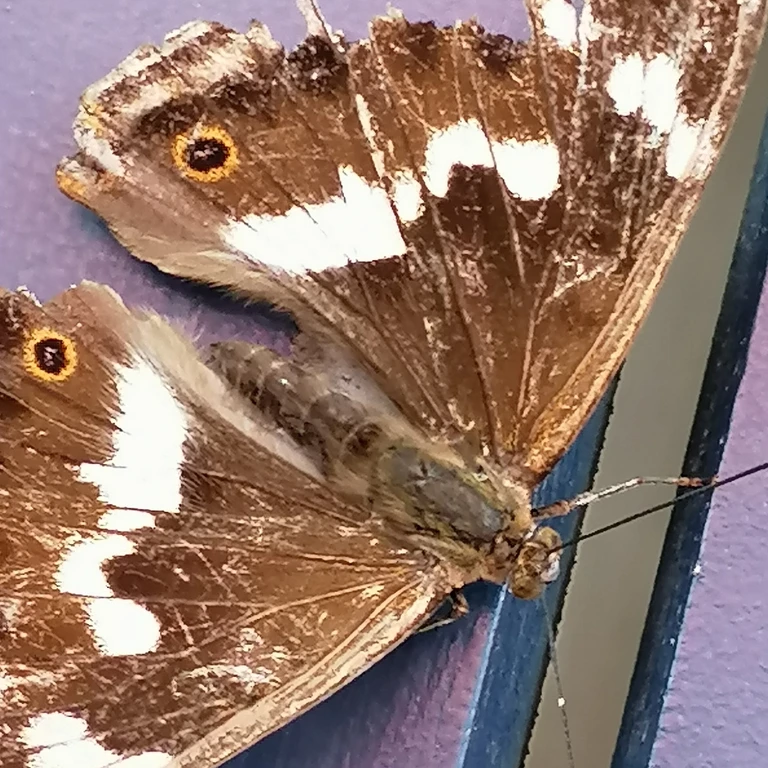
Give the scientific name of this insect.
Apatura iris
